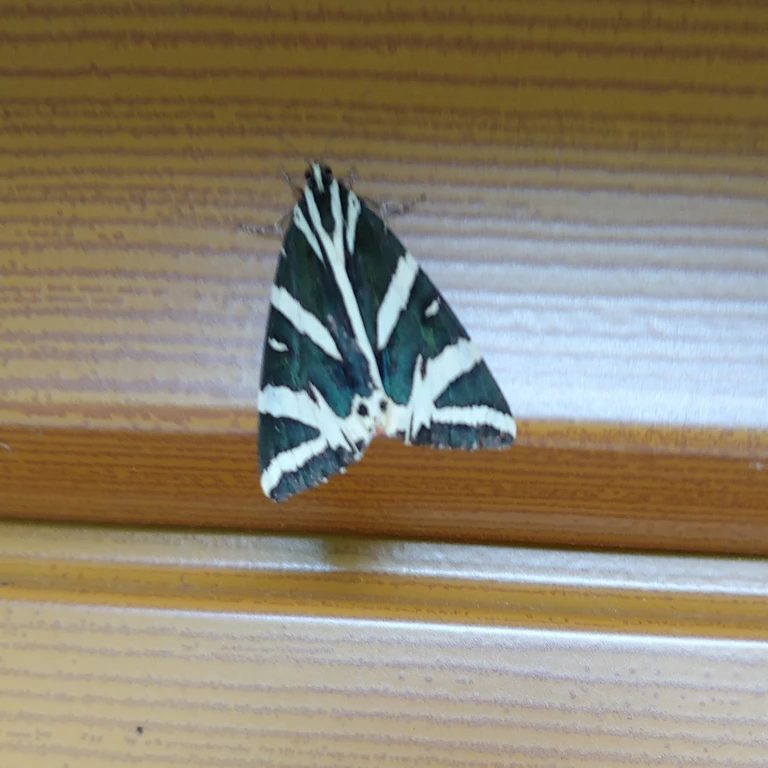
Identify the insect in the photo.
Euplagia quadripunctaria
